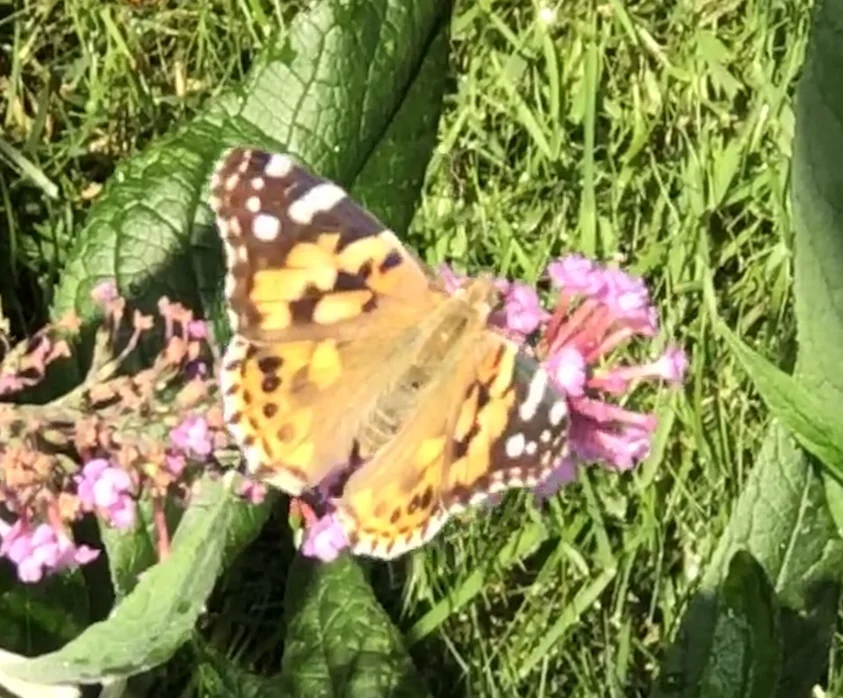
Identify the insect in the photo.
Vanessa cardui
